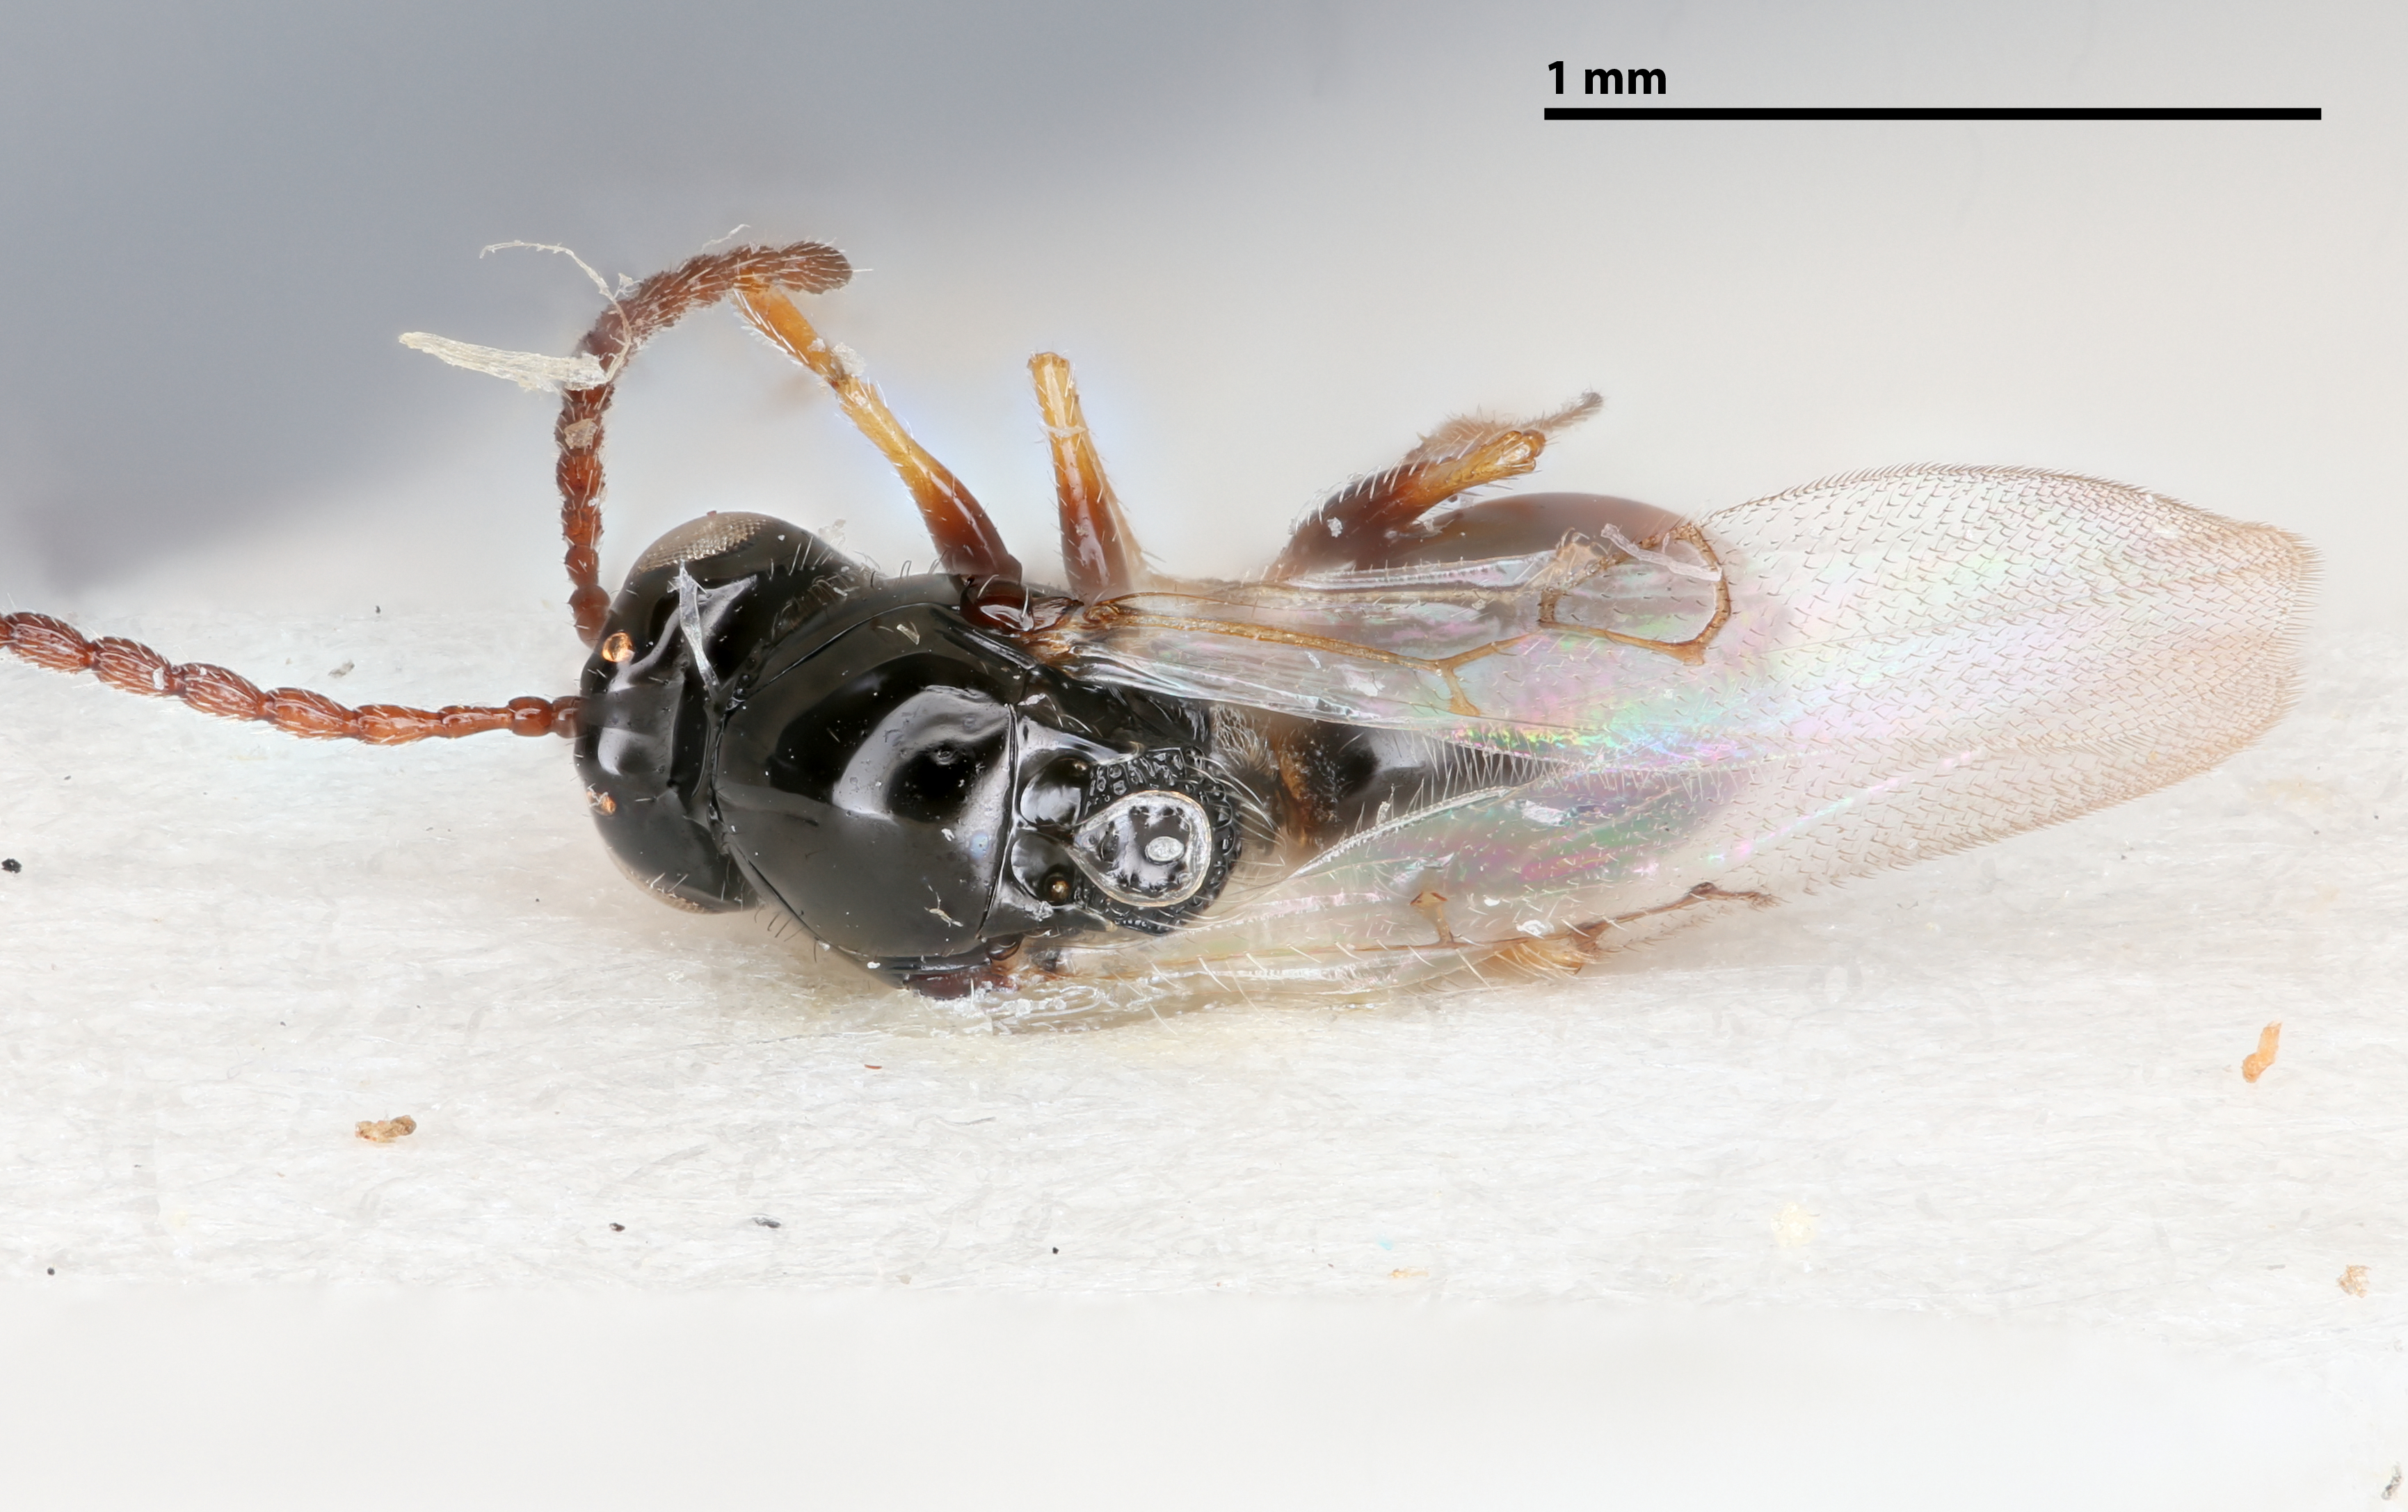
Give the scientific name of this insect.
Zaeucoila bitlburculata
